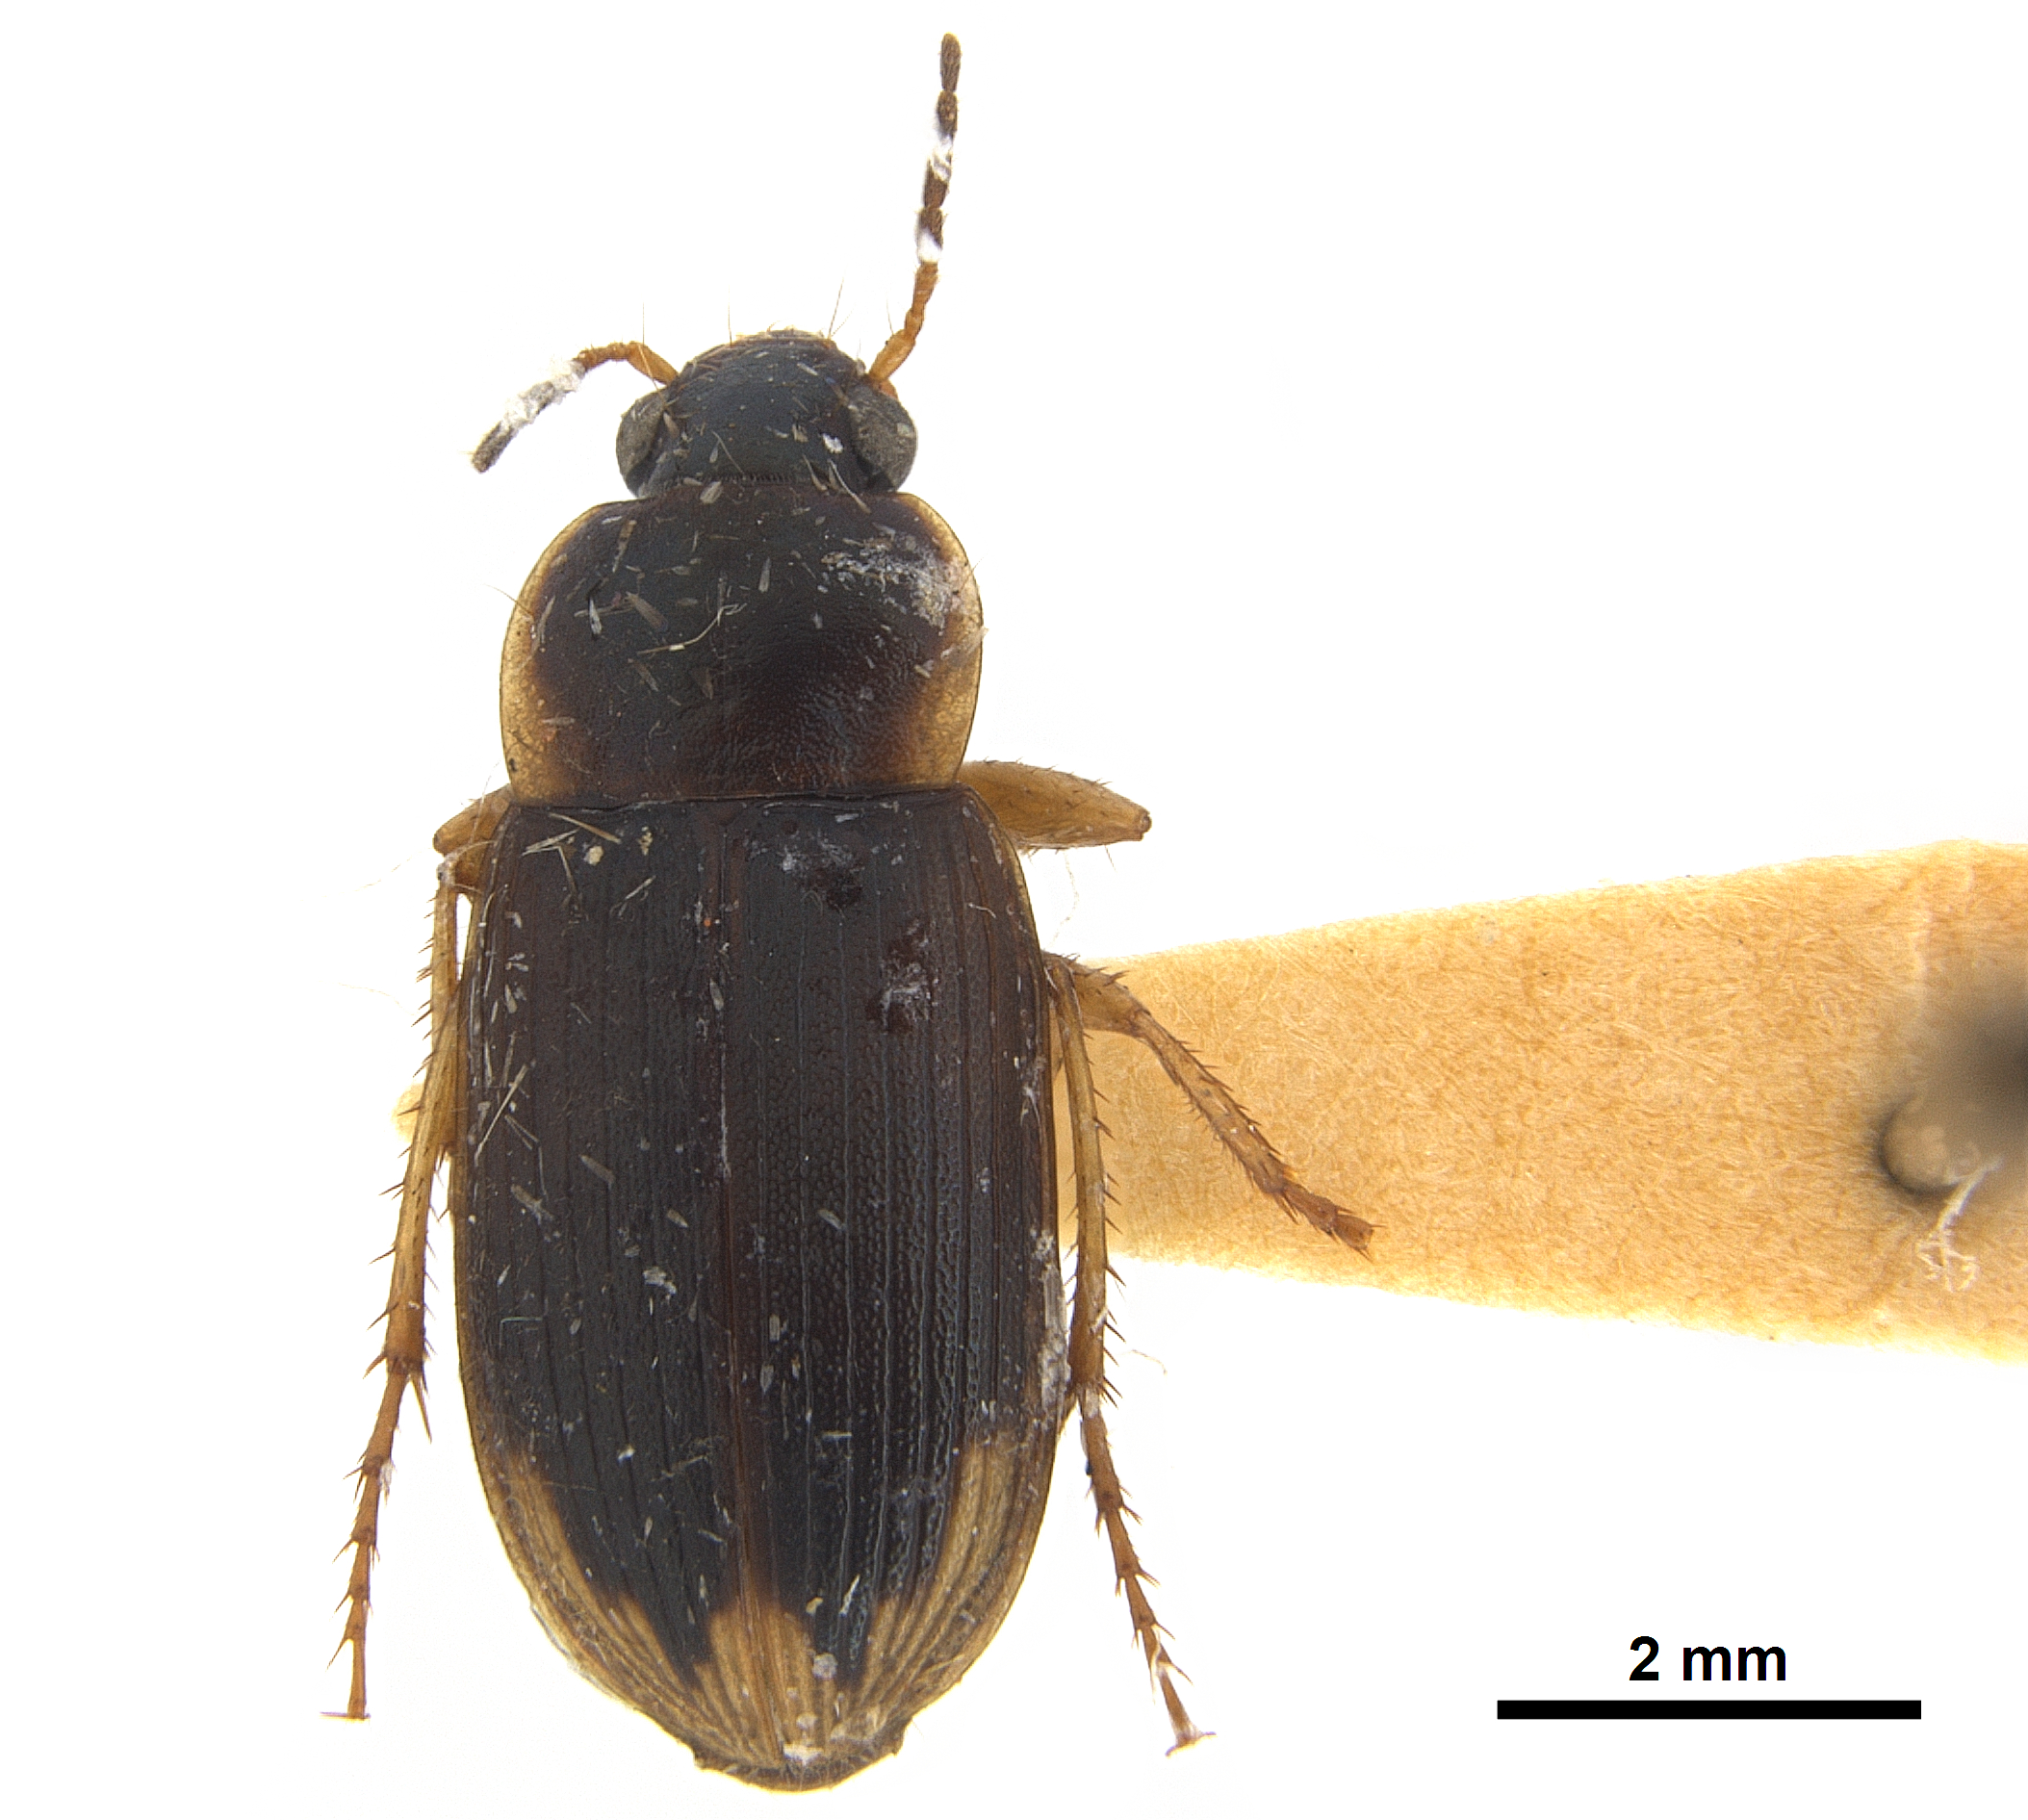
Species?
Aulacoryssus luteoapicalis (also Siopelus luteoapicalis)
